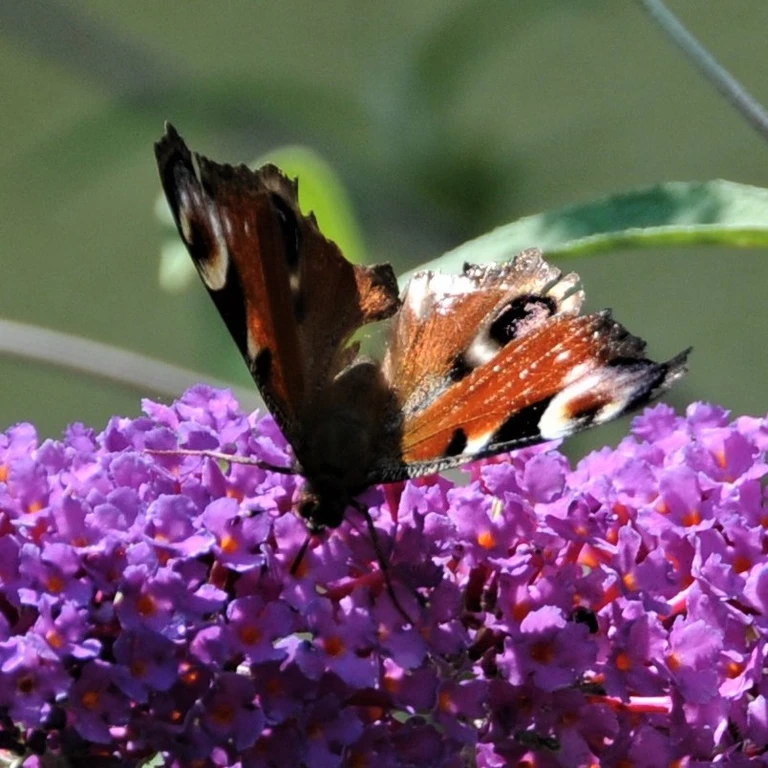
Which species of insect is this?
Aglais io
